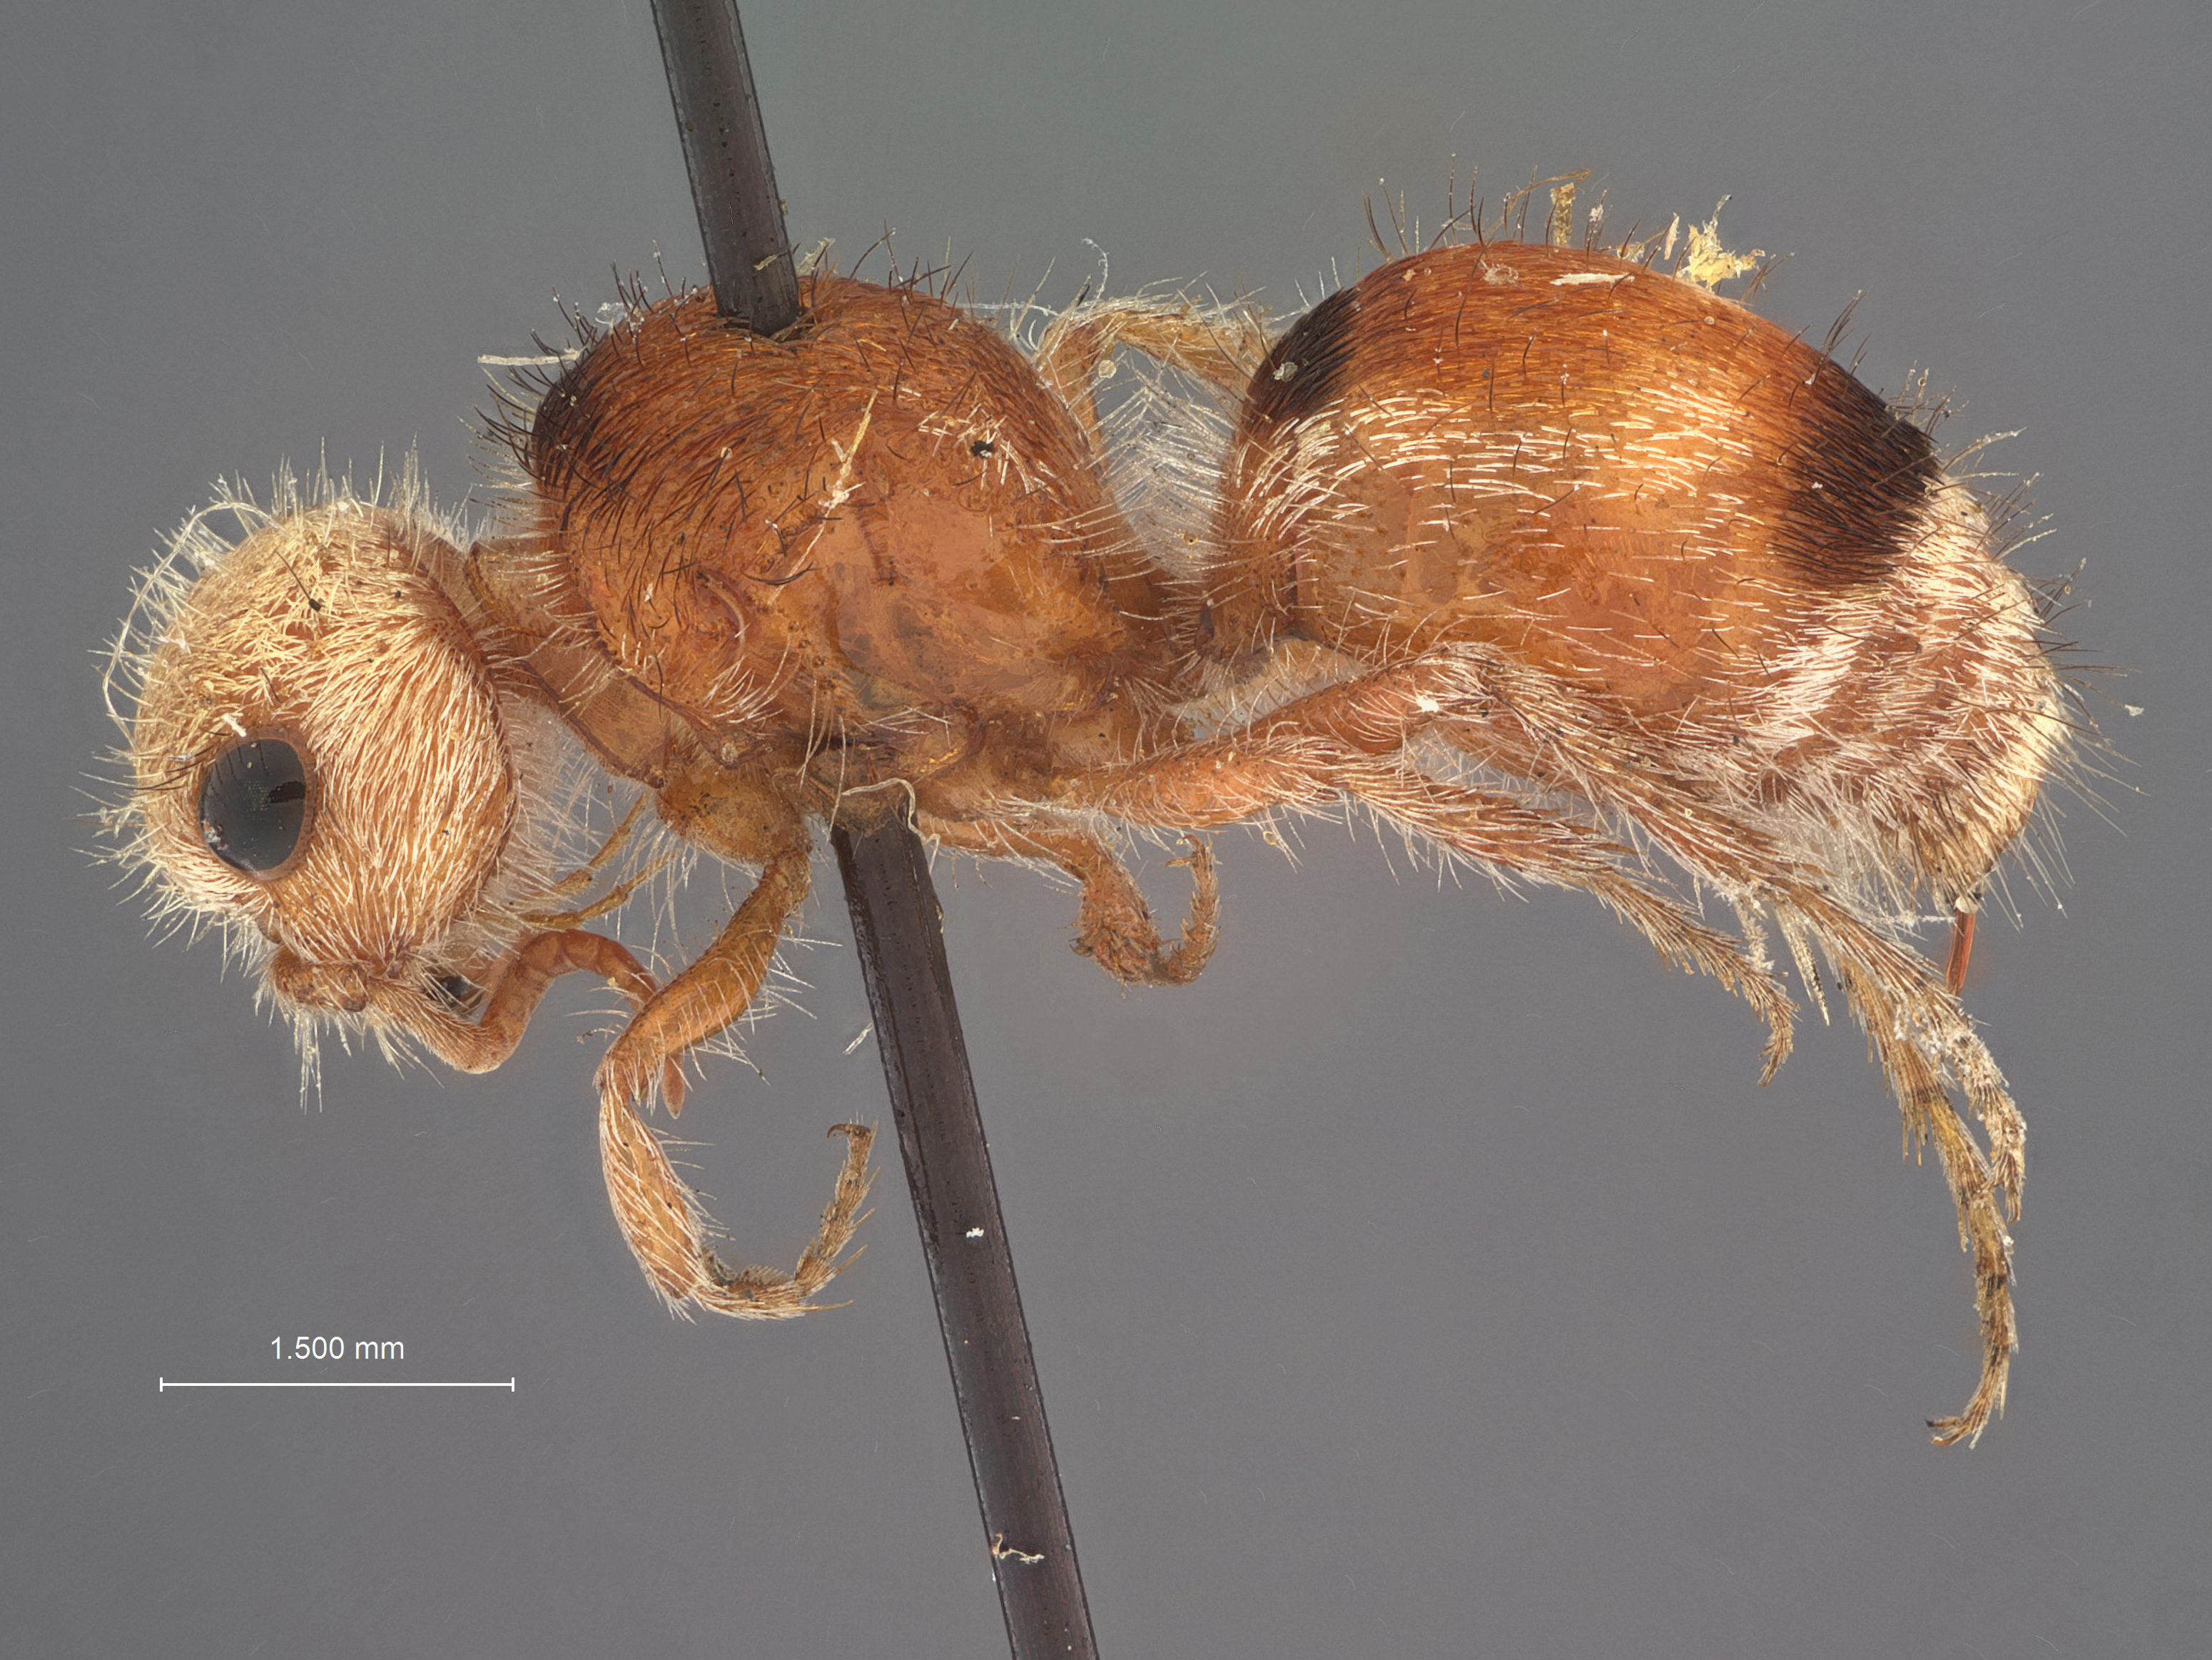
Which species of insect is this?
Nomiaephagus acuum
